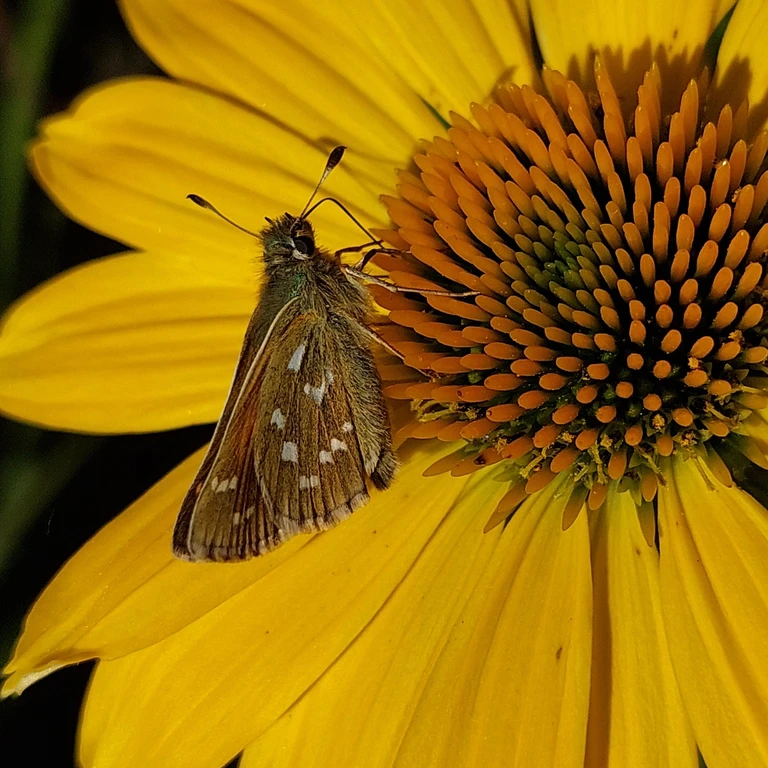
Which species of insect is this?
Hesperia comma
